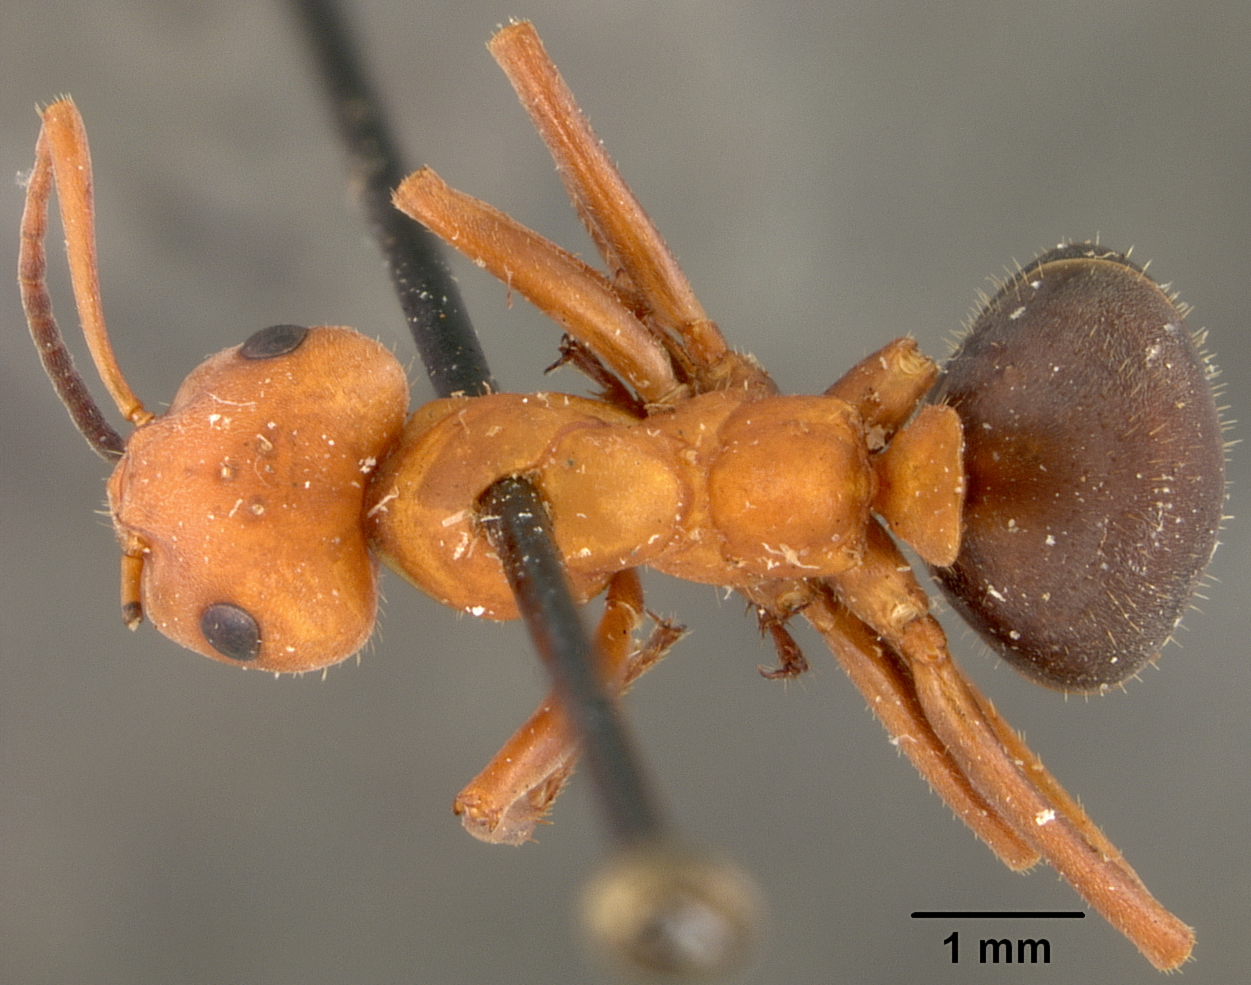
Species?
Formica truncicola
